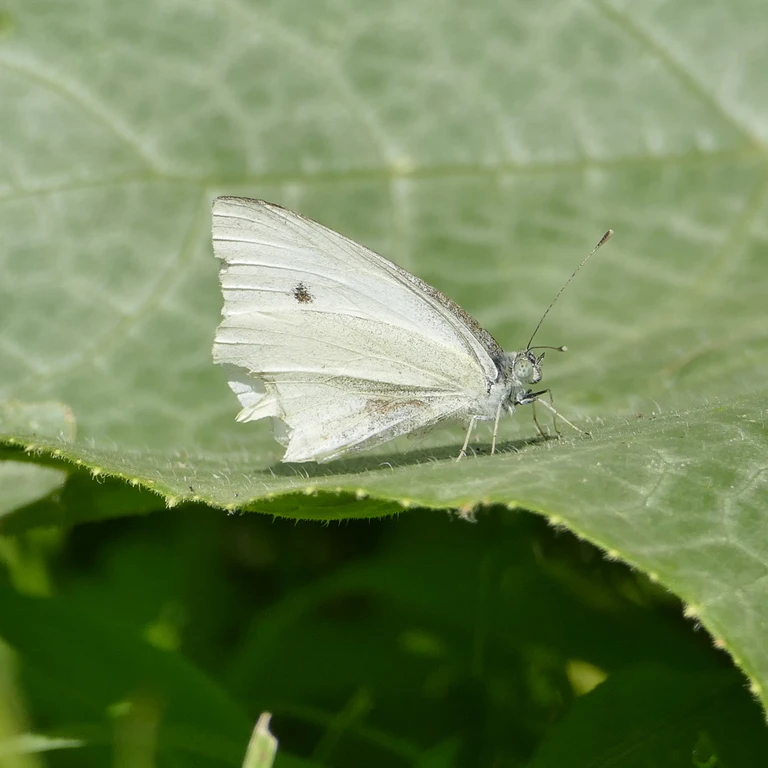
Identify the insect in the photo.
Pieris rapae
